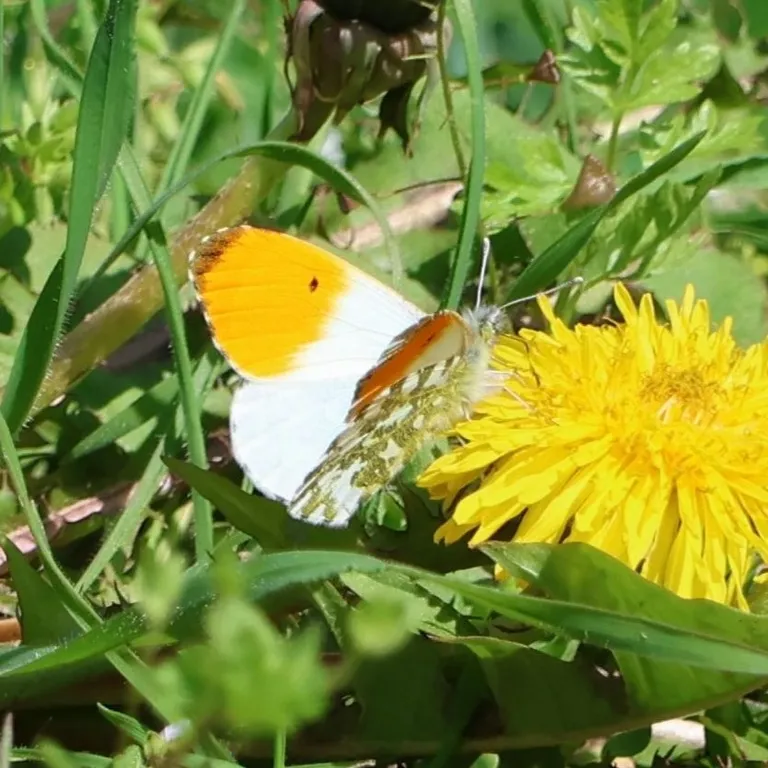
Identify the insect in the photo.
Anthocharis cardamines
